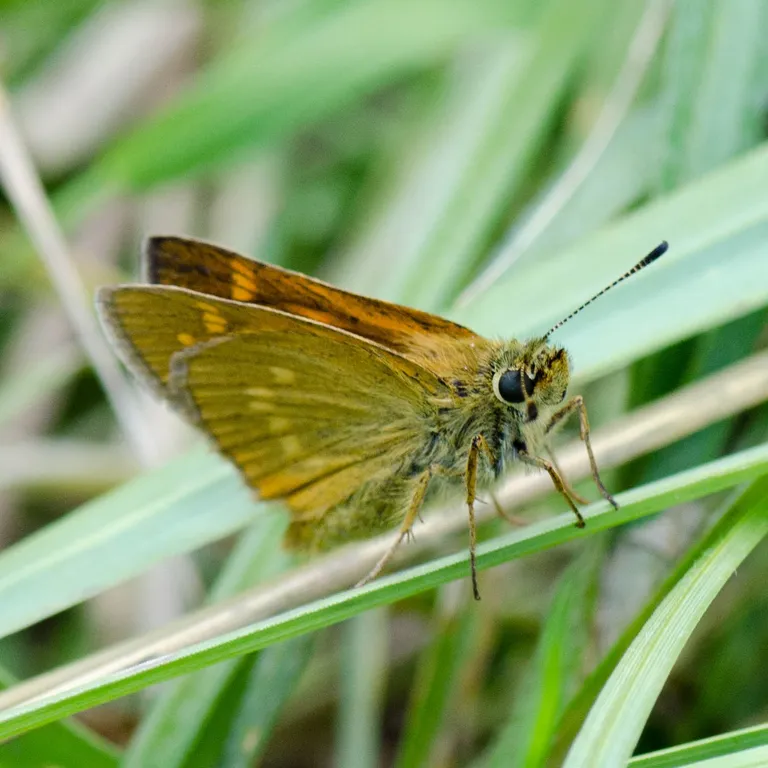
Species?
Ochlodes sylvanus (also Ochlodes venata)
